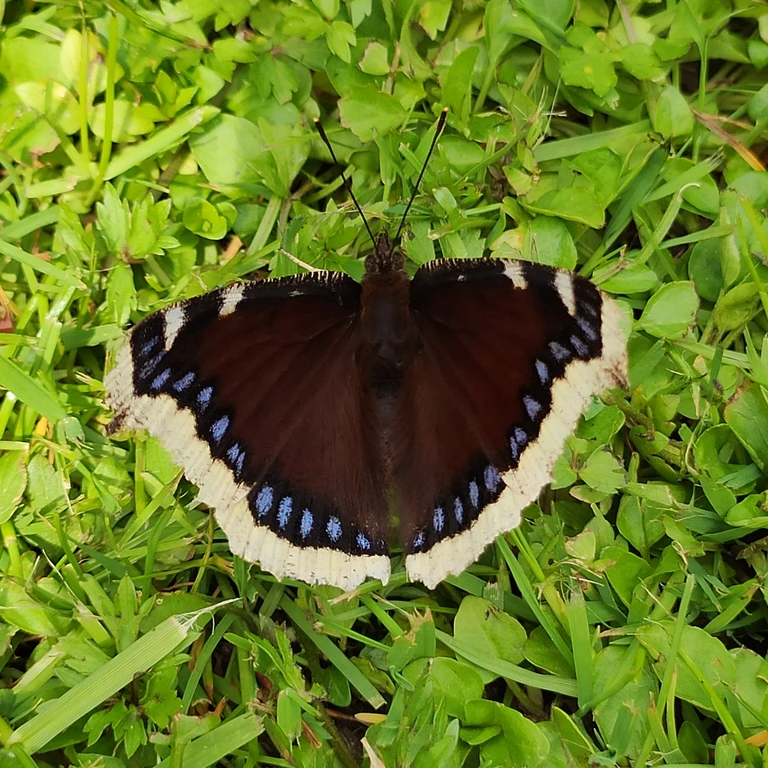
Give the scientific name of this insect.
Nymphalis antiopa
